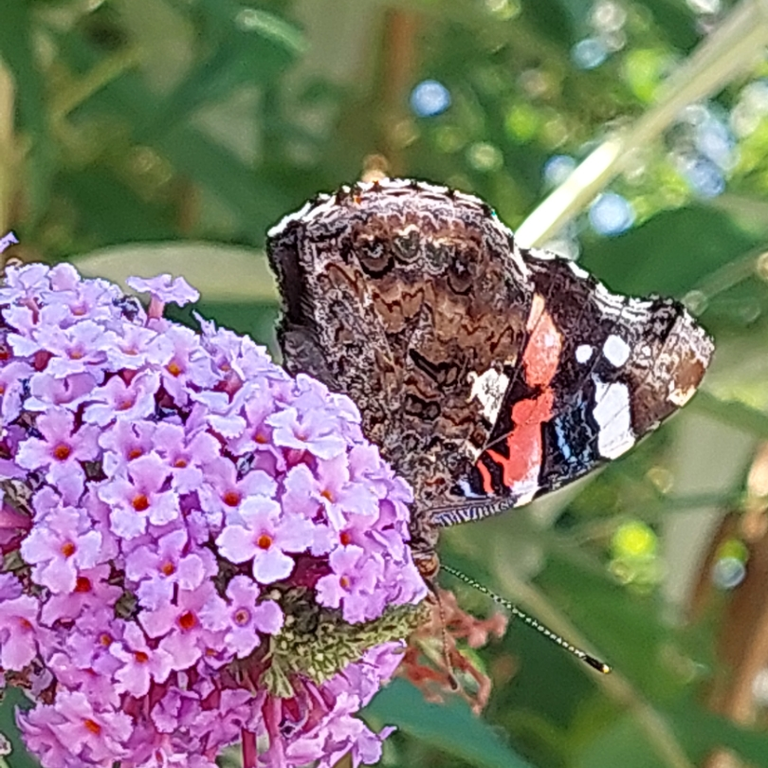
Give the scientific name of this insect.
Vanessa atalanta
